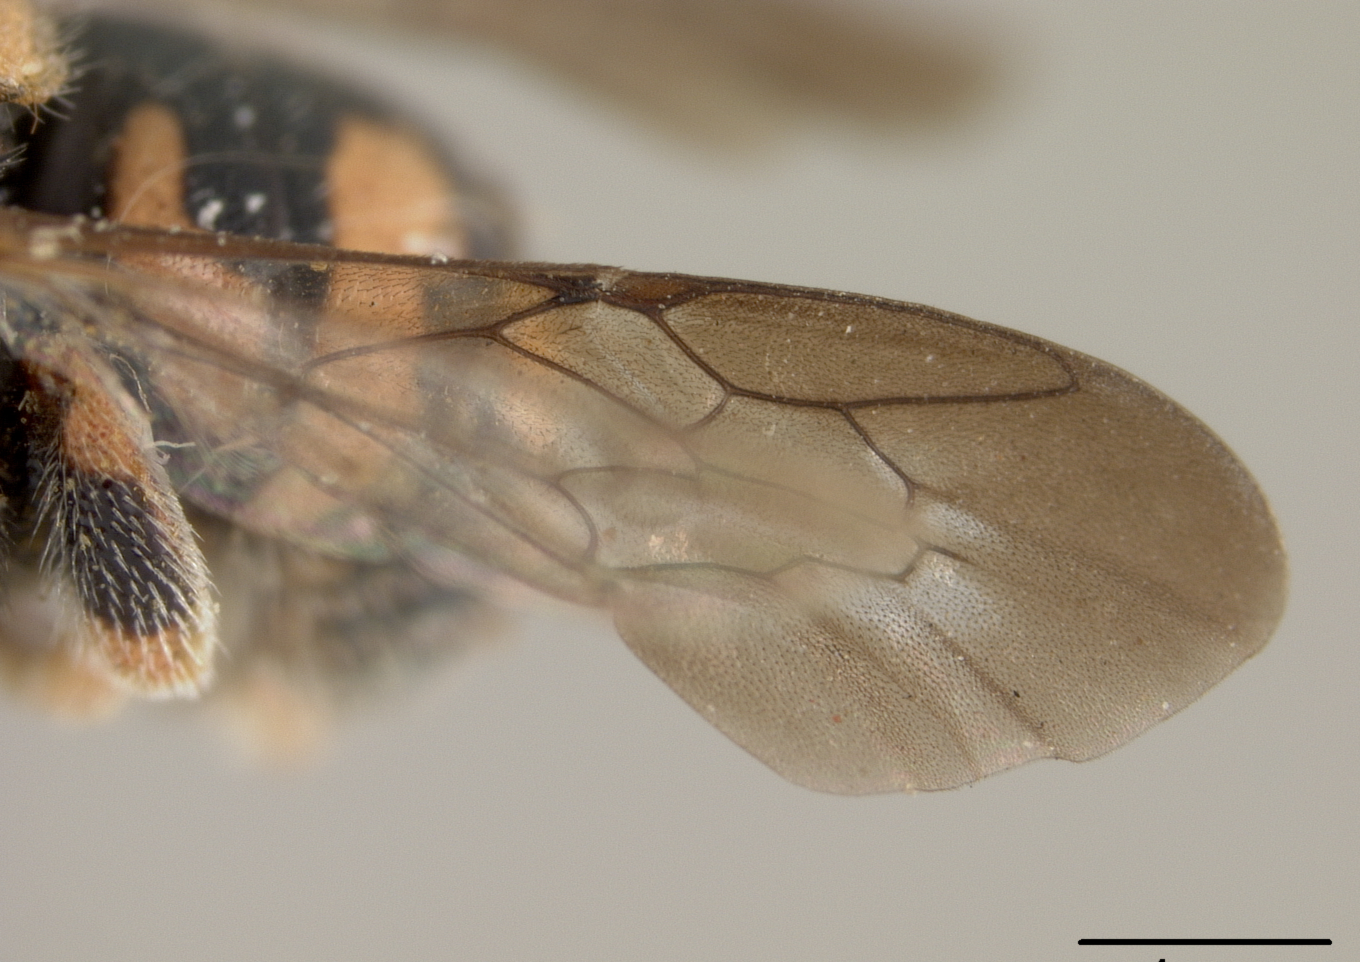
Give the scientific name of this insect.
Anthidium ehrhorni
